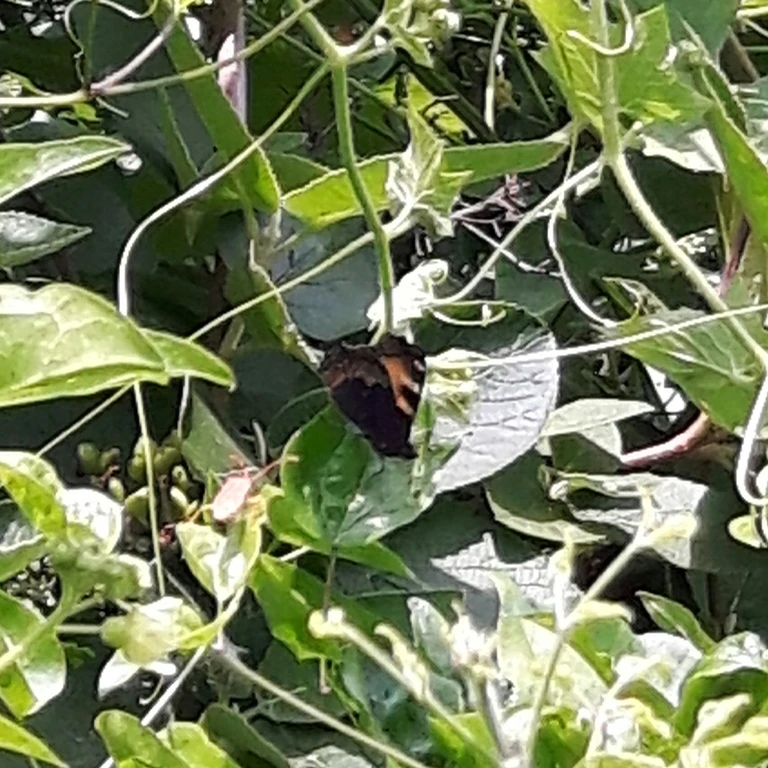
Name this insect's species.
Aglais urticae
